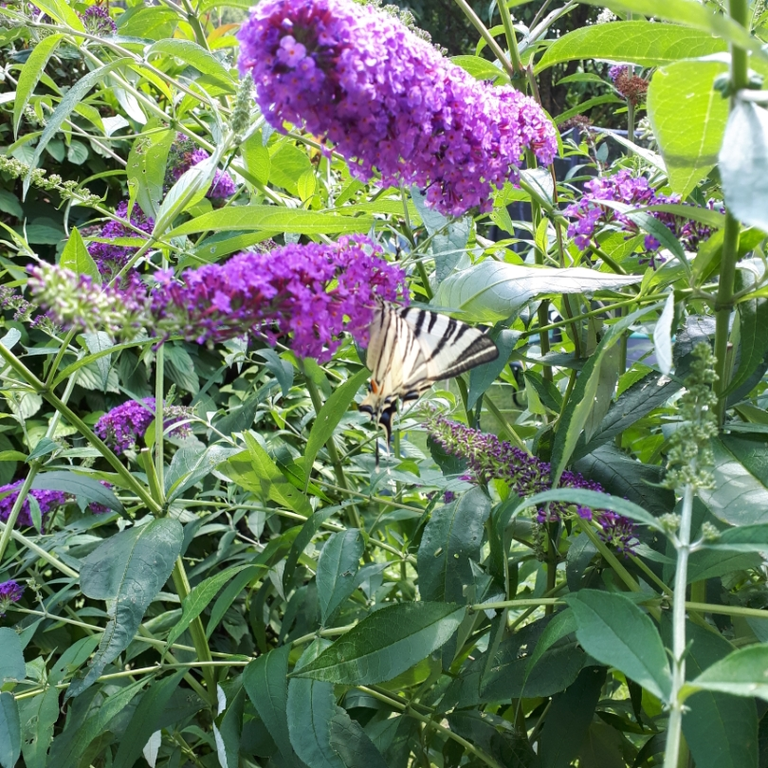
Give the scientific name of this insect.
Iphiclides podalirius
